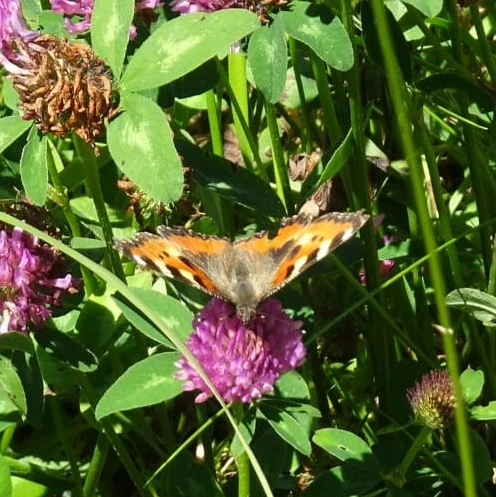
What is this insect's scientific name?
Aglais urticae
